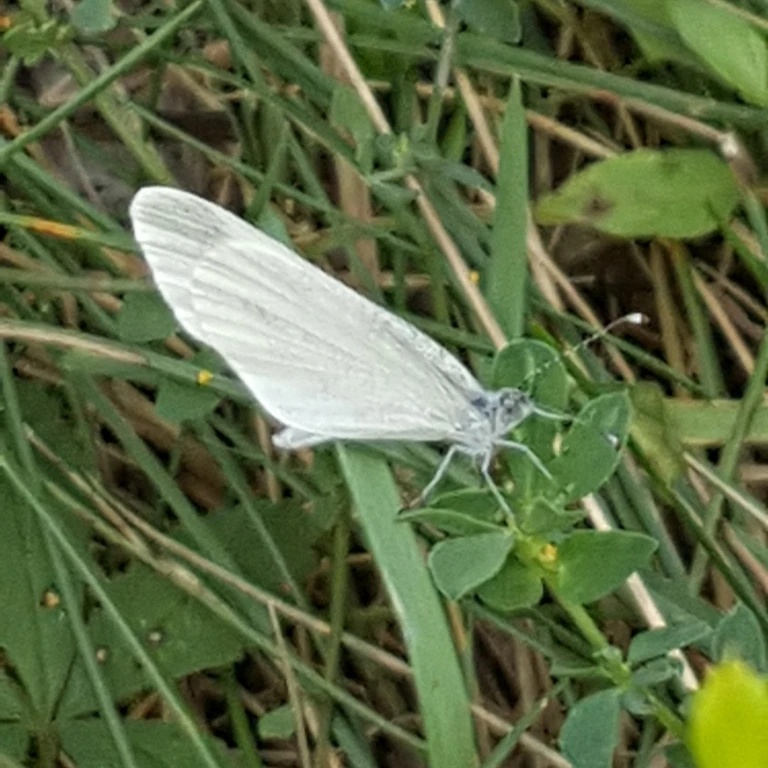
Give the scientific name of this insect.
Leptidea sinapis/juvernica
